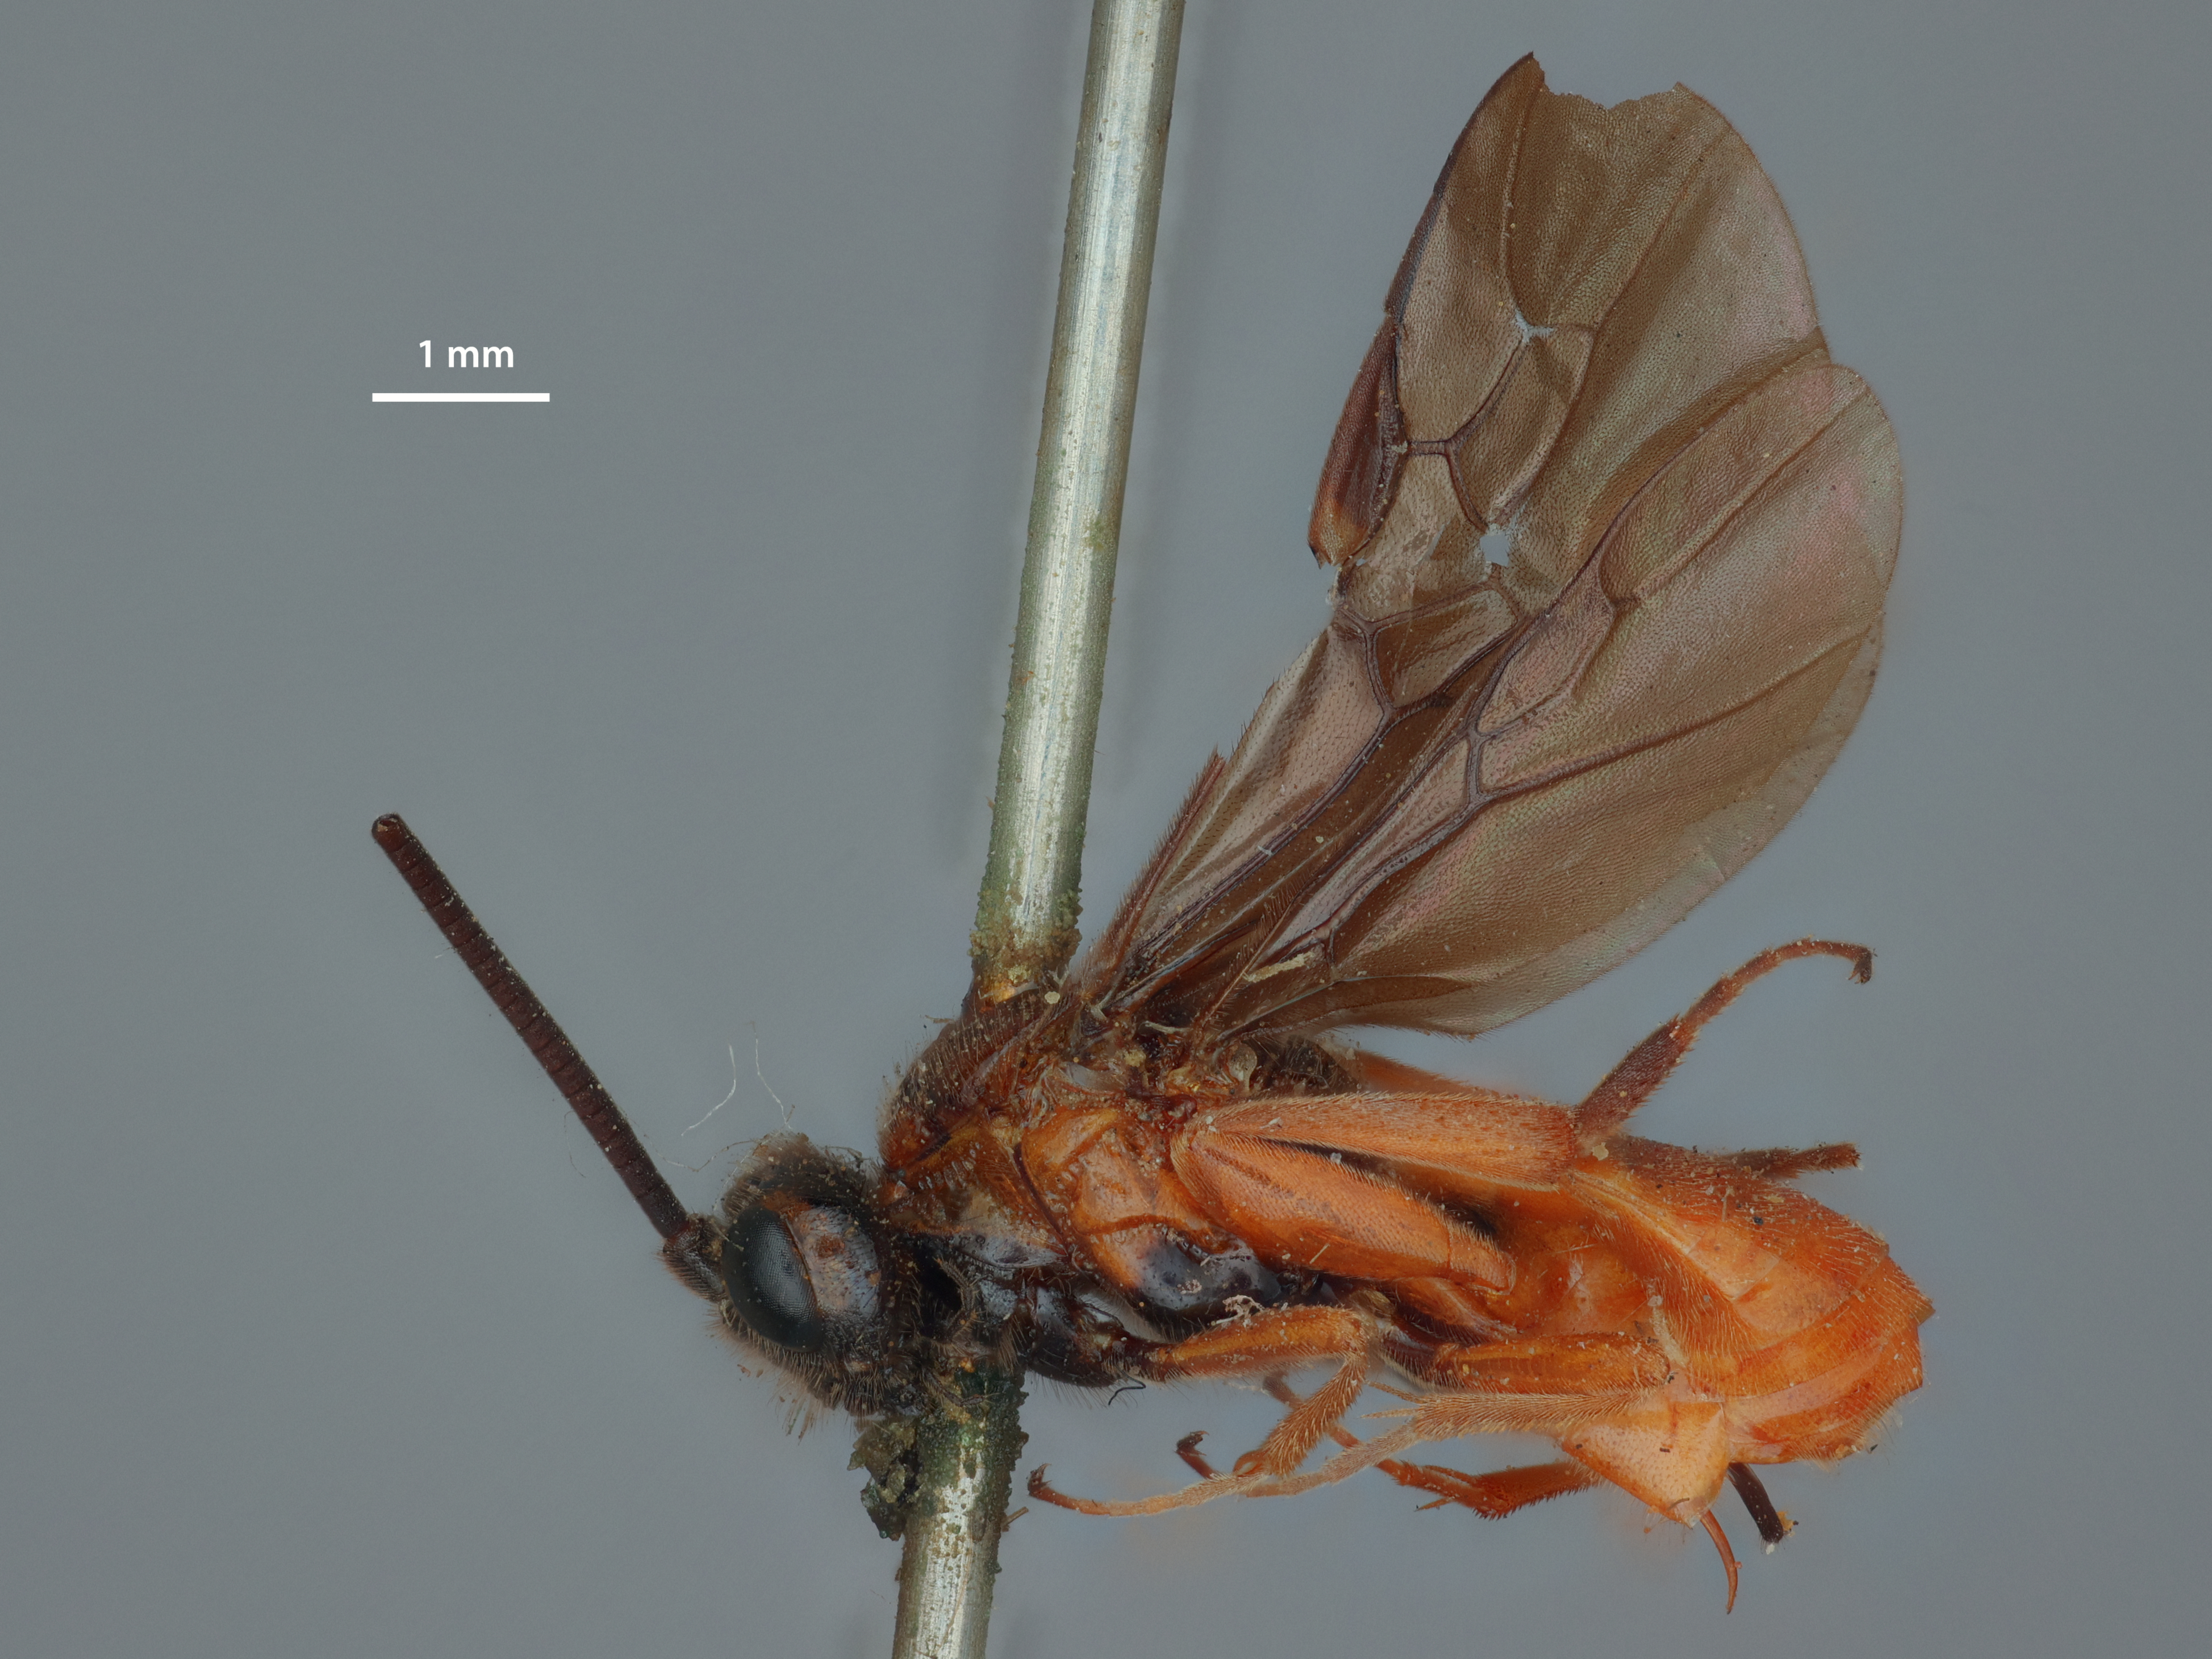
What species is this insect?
Cardiochiles brevitarsis
